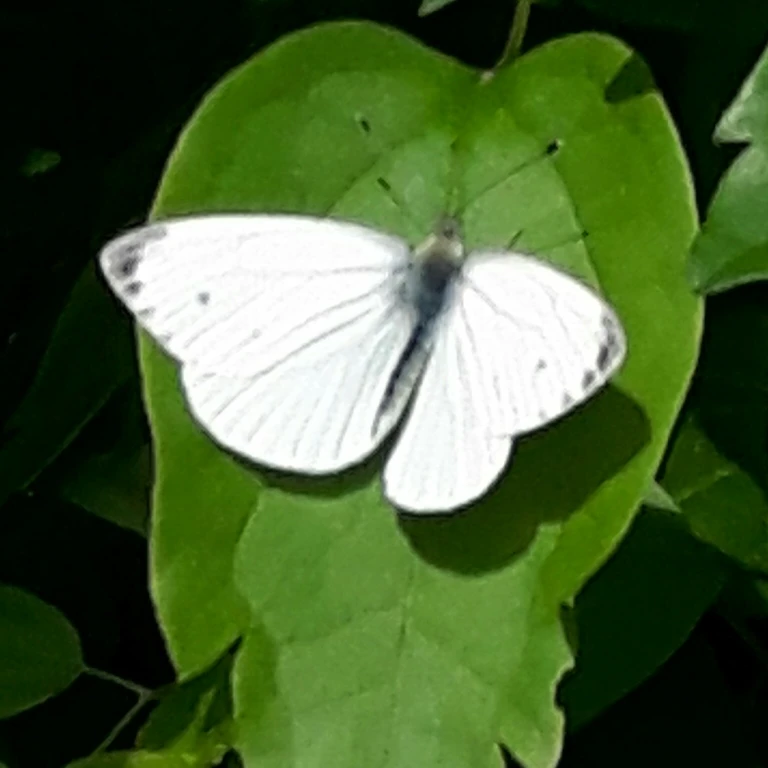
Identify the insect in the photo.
Pieris napi
